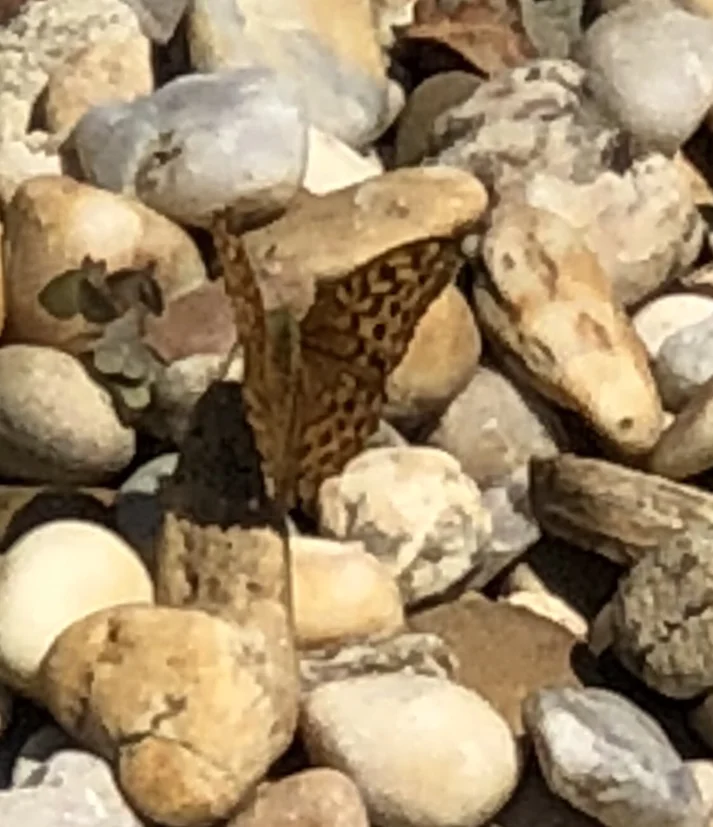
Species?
Argynnis paphia
